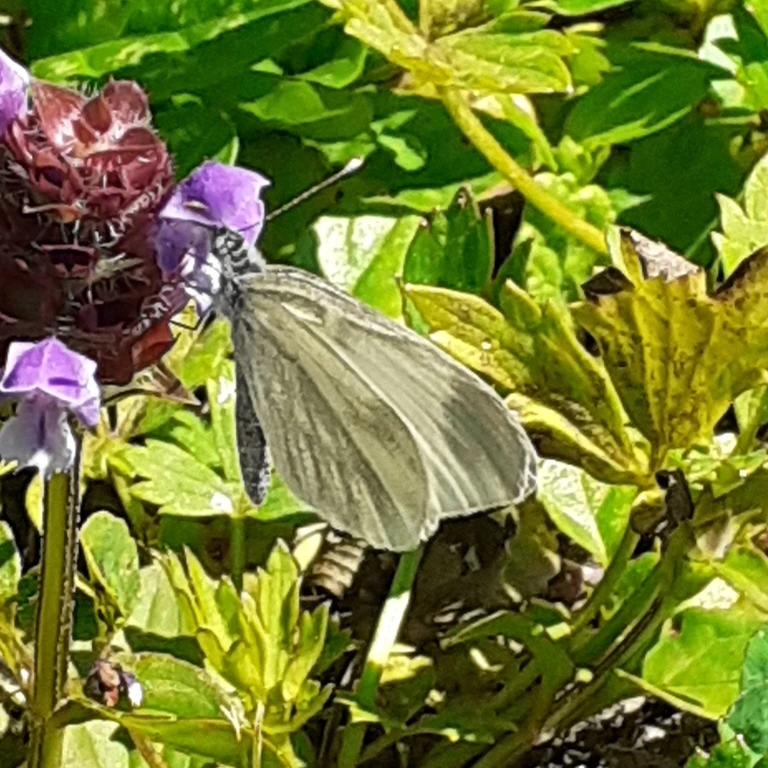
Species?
Leptidea sinapis/juvernica
